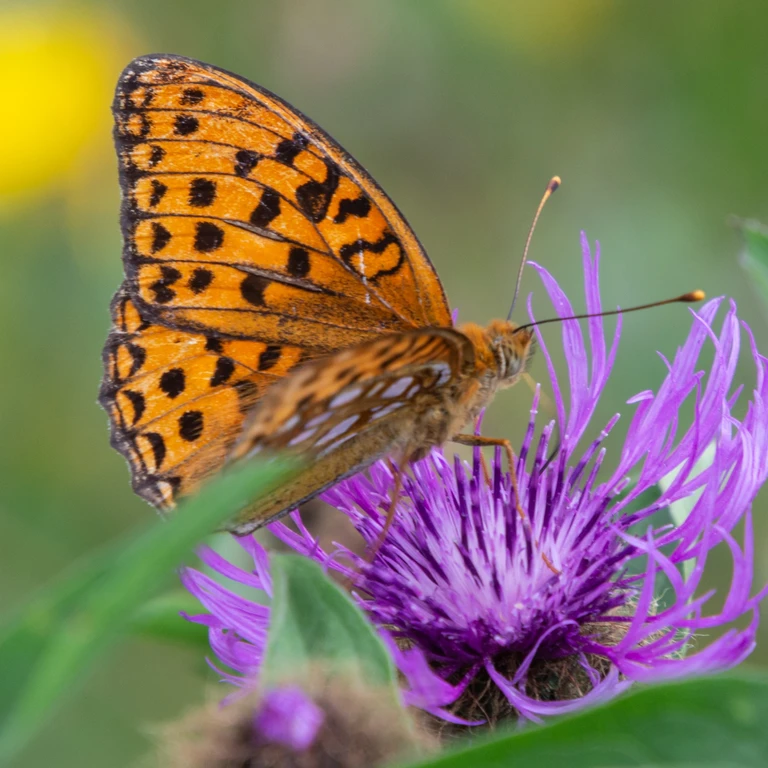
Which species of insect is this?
Fabriciana adippe
